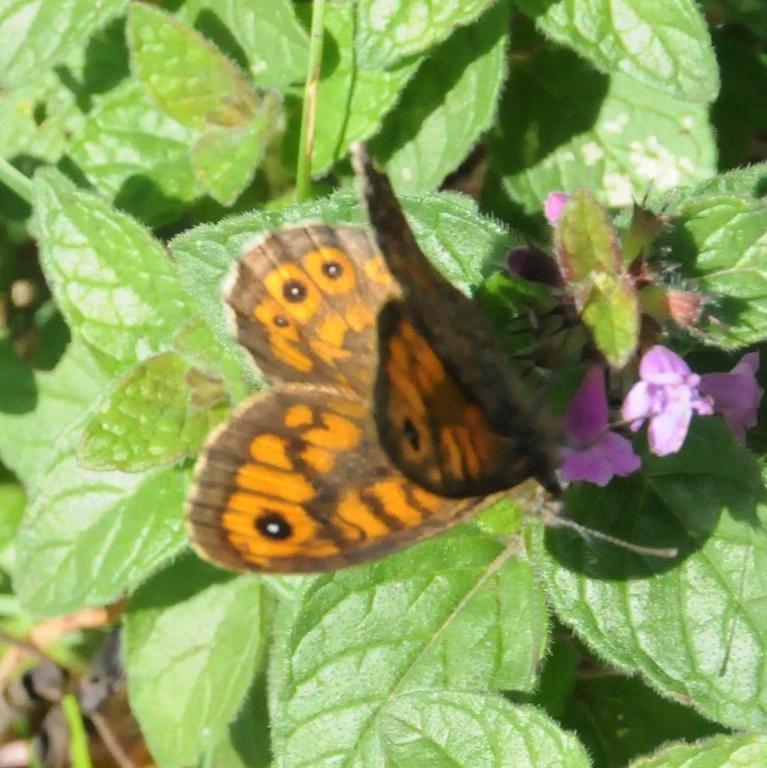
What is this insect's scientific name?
Lasiommata megera (also Pararge megera)
